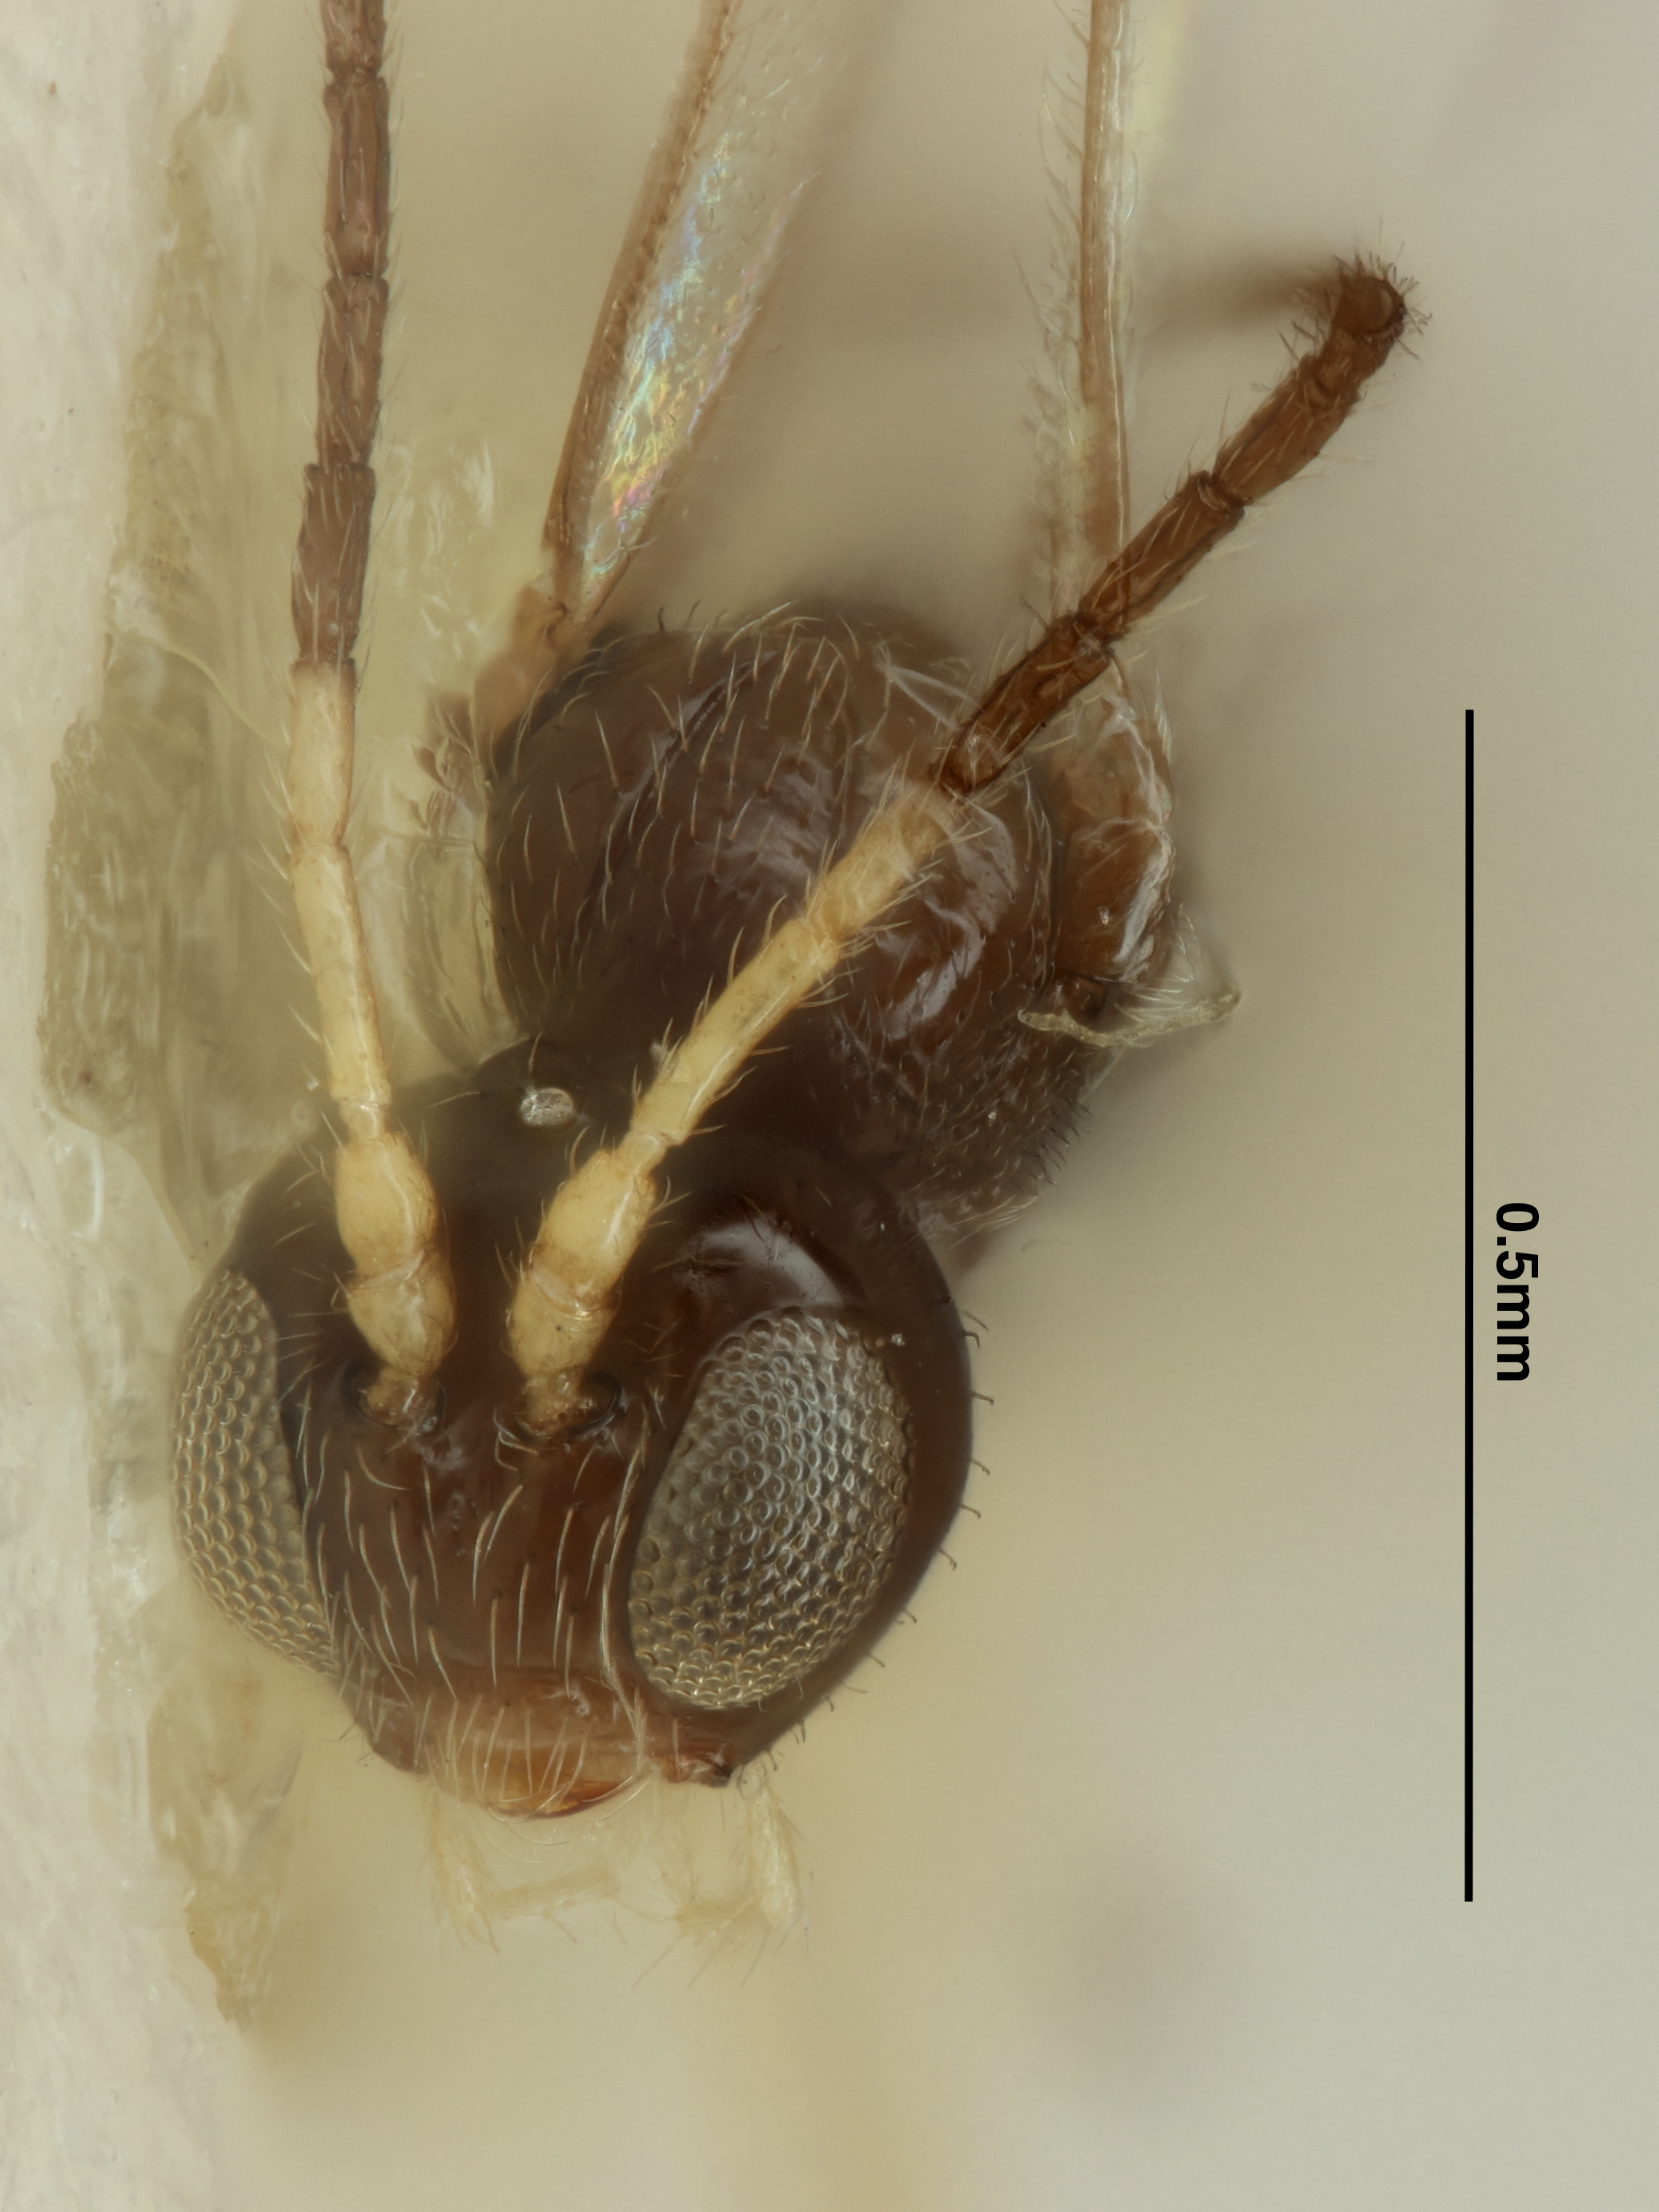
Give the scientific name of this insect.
Praon gallicum
